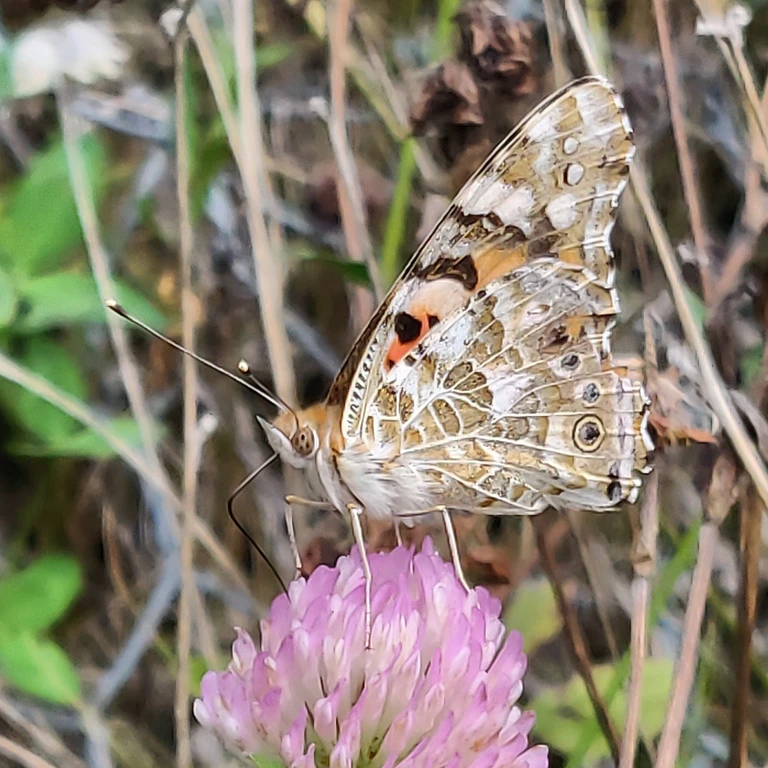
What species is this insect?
Vanessa cardui
